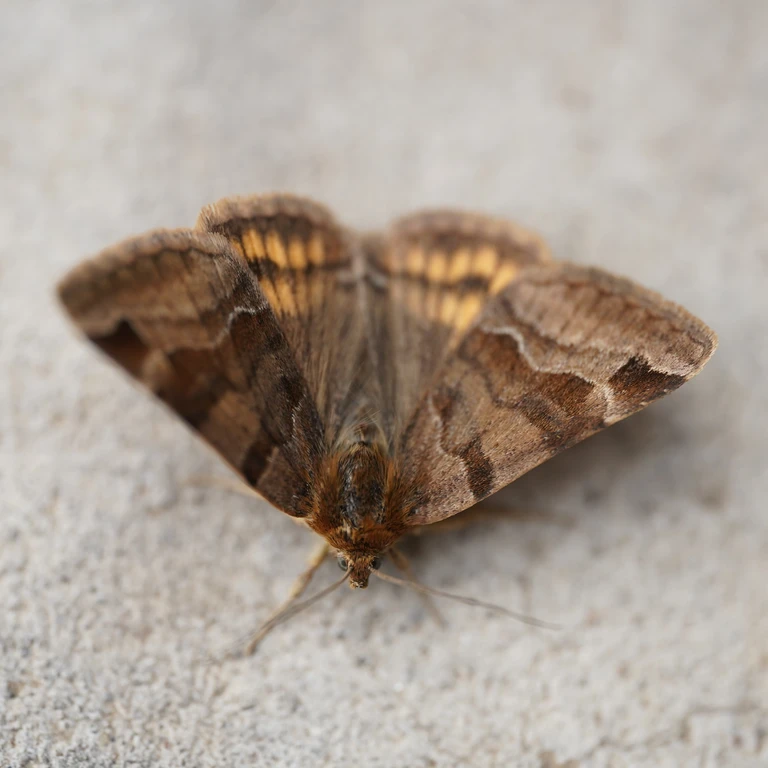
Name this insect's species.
Euclidia glyphica
